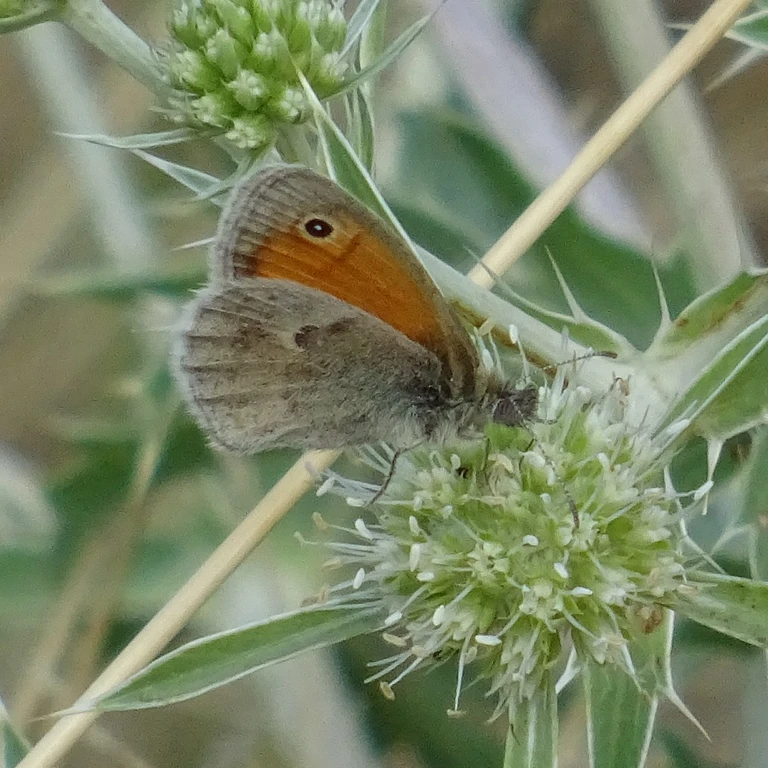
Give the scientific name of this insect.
Coenonympha pamphilus
